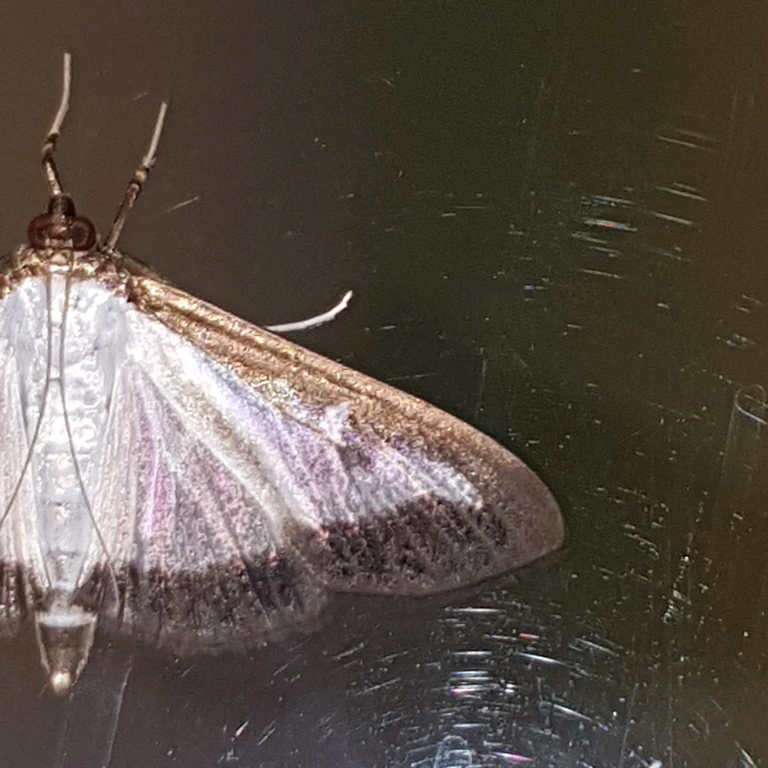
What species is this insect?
Cydalima perspectalis
